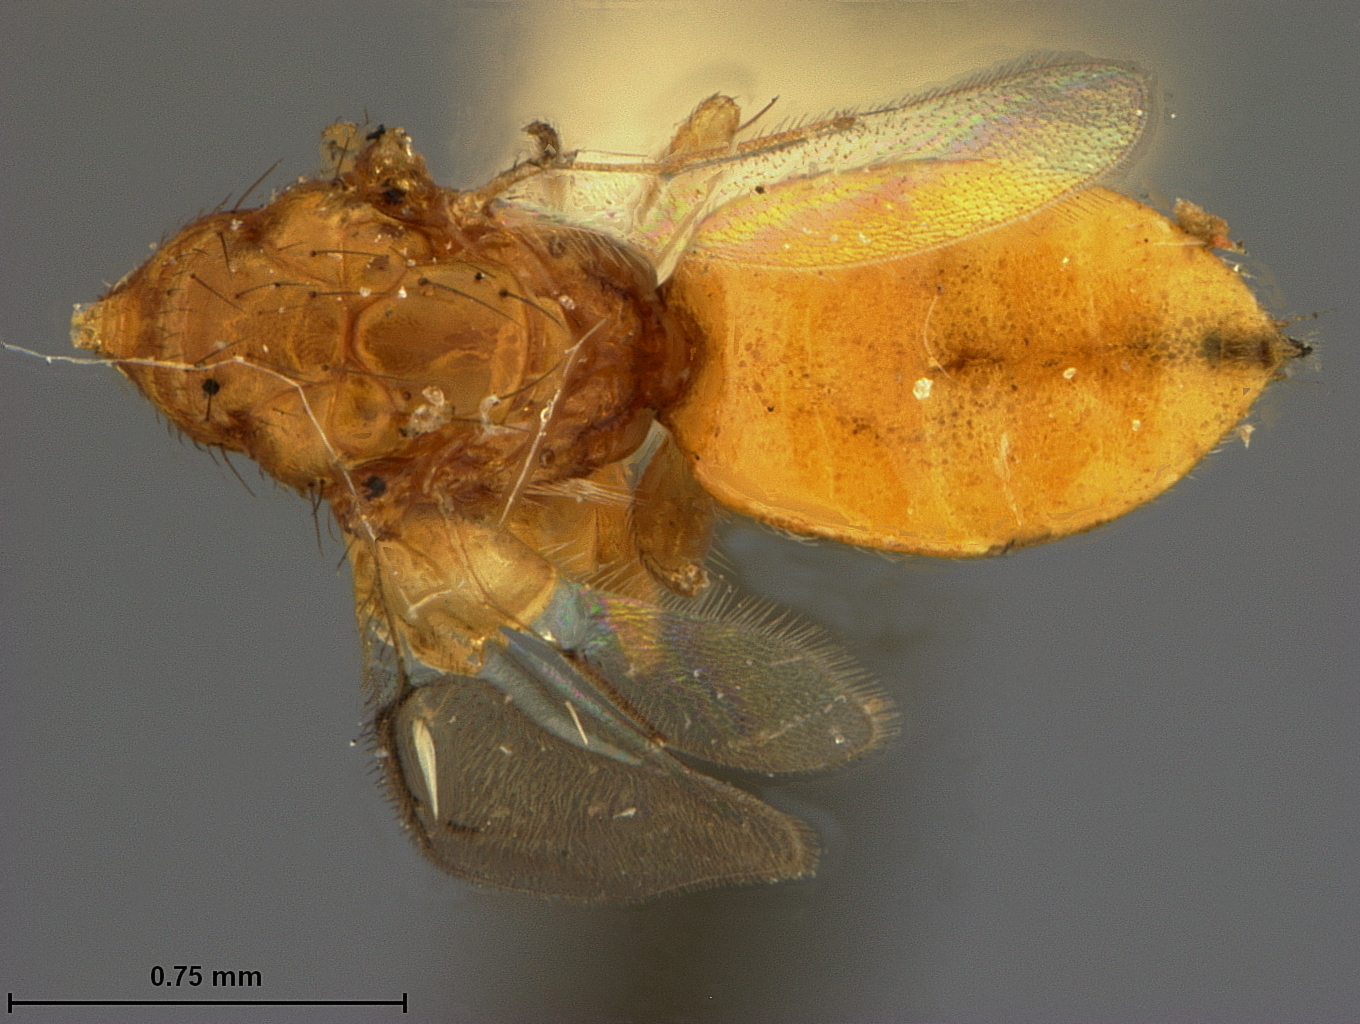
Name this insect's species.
Stenomesioidea mellea
